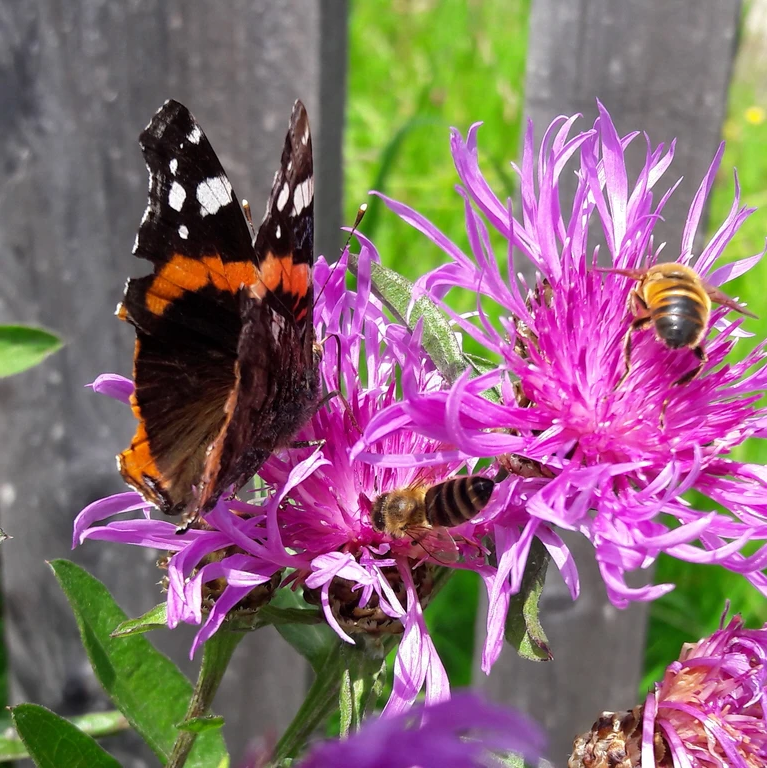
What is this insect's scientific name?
Vanessa atalanta
